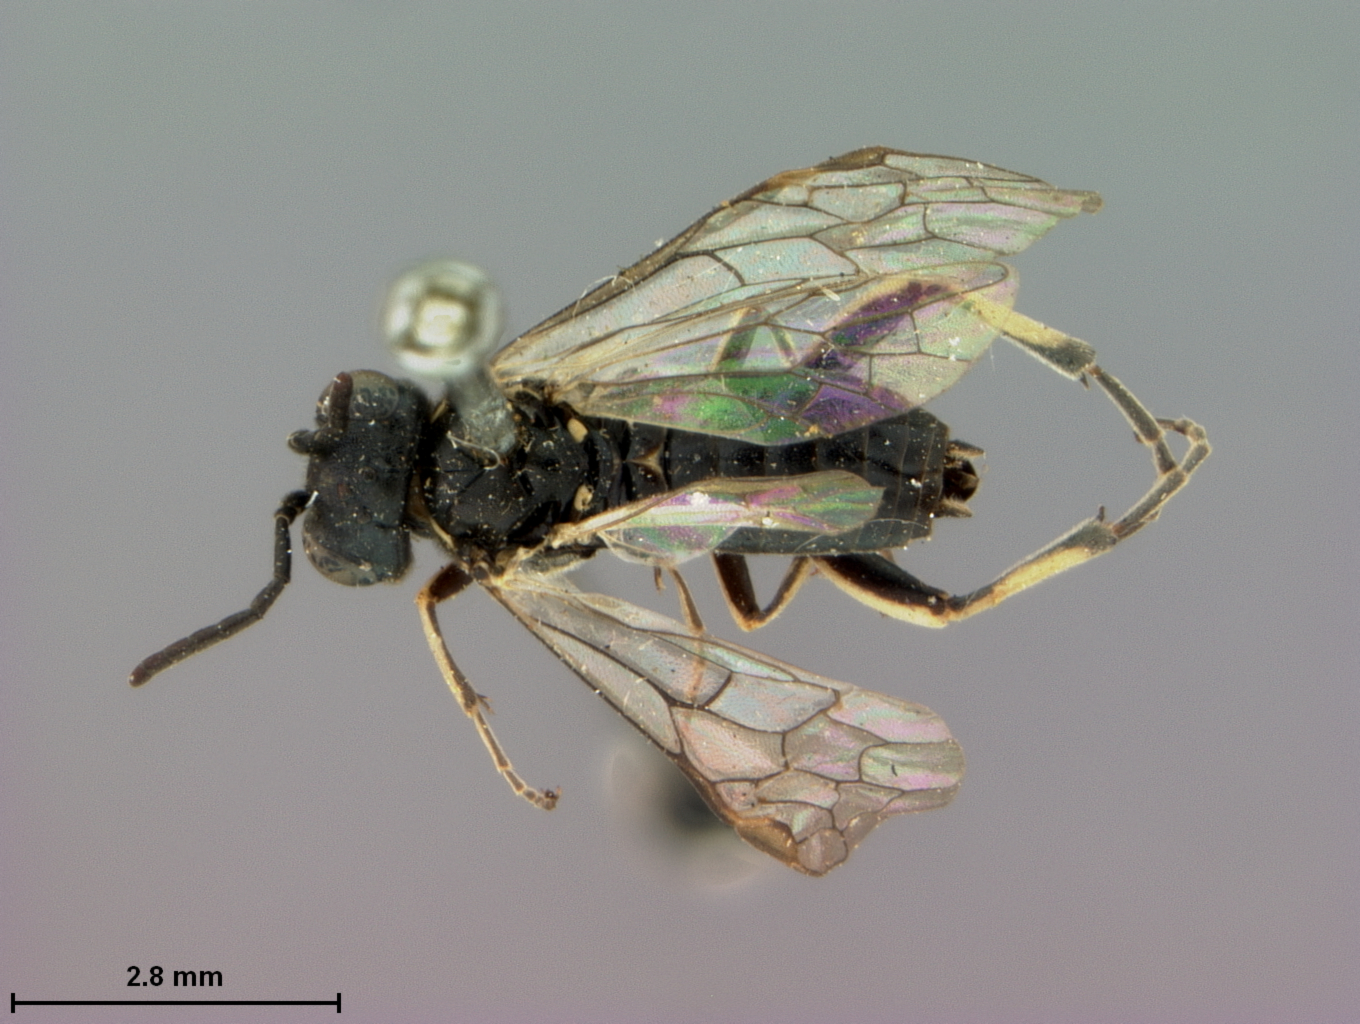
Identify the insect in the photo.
Macrophya occidentalis
